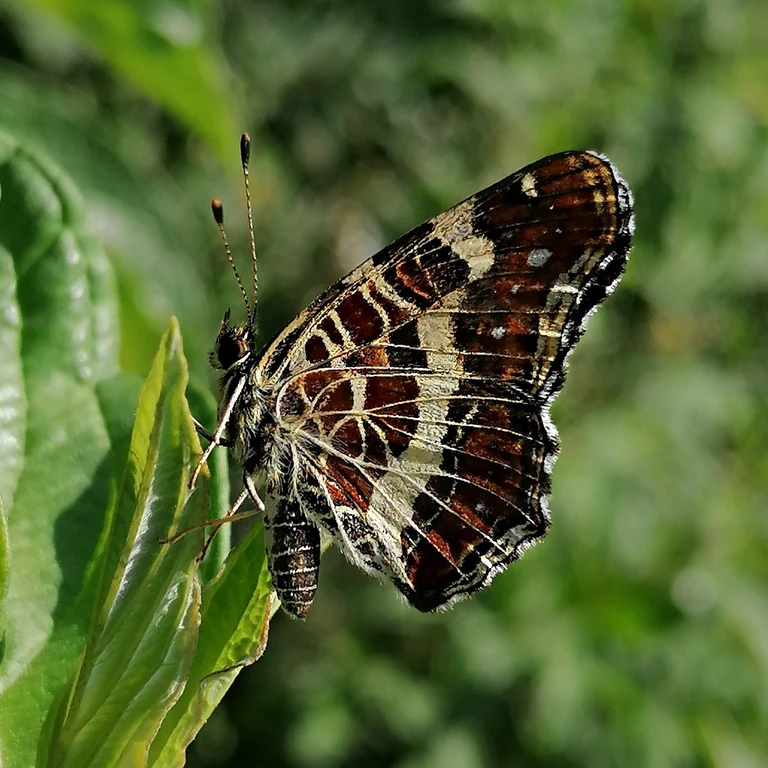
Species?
Araschnia levana
